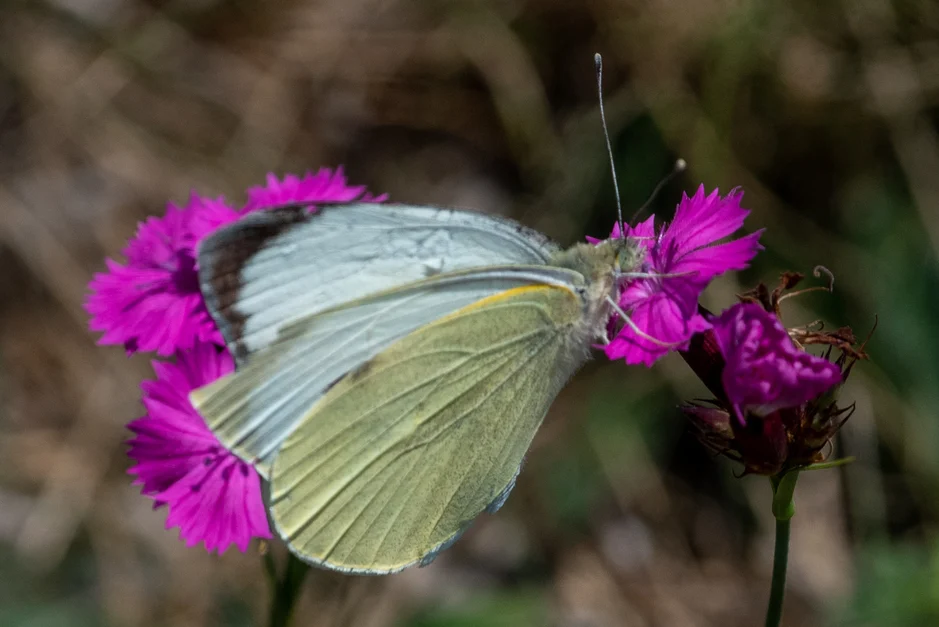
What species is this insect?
Pieris brassicae
